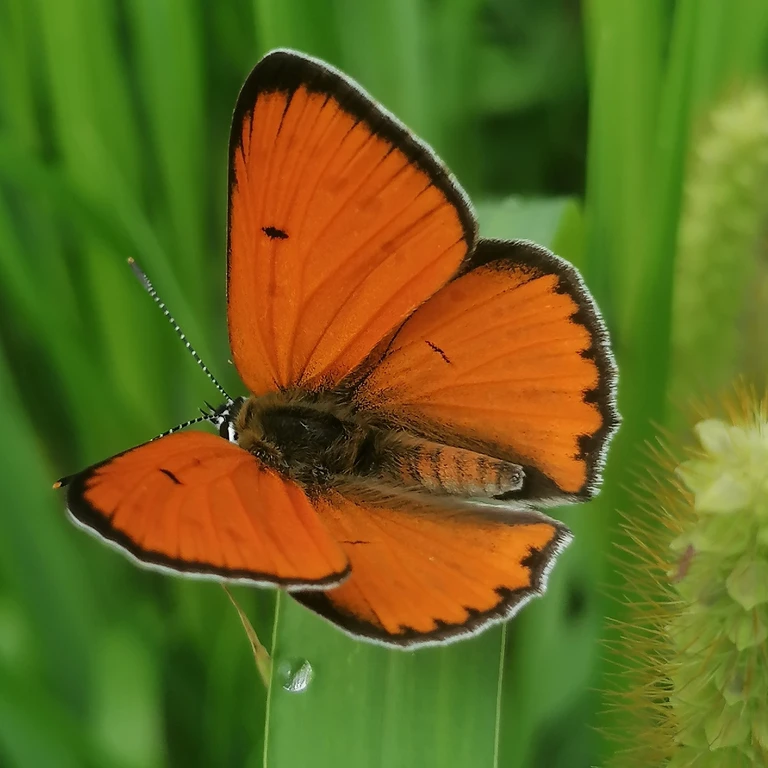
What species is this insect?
Lycaena dispar
